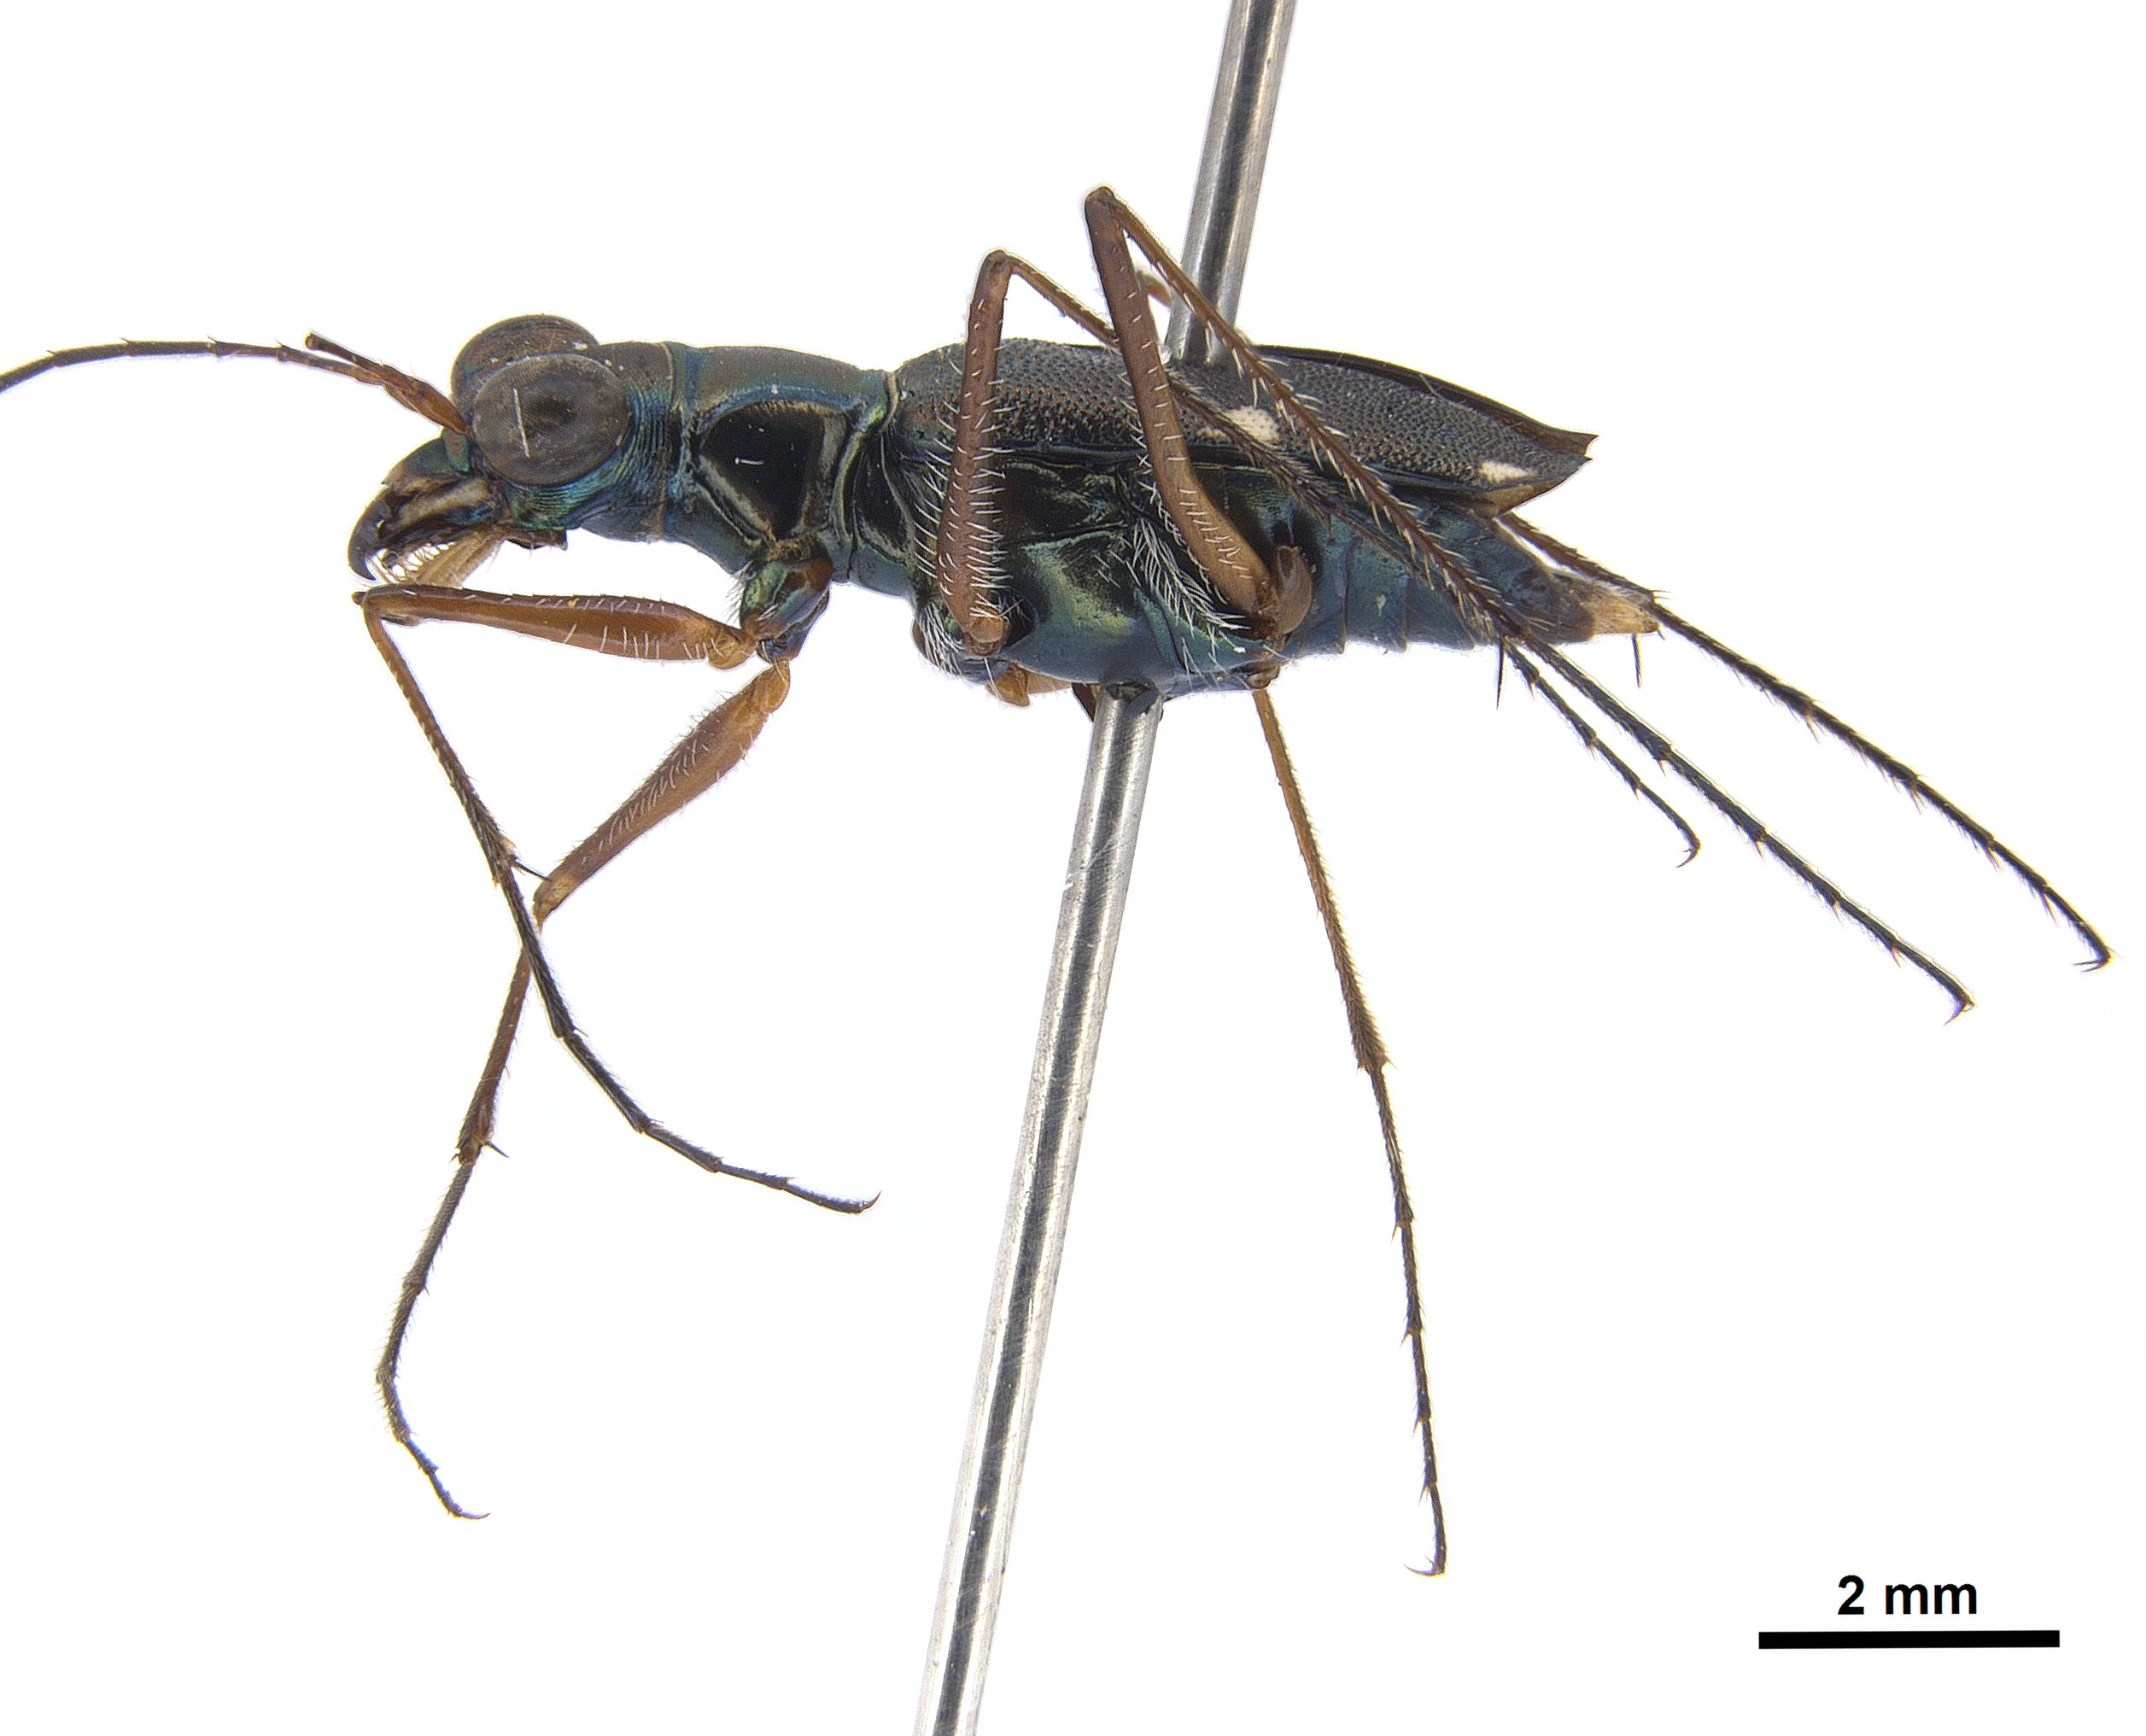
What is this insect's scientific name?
Pentacomia lacordairei
